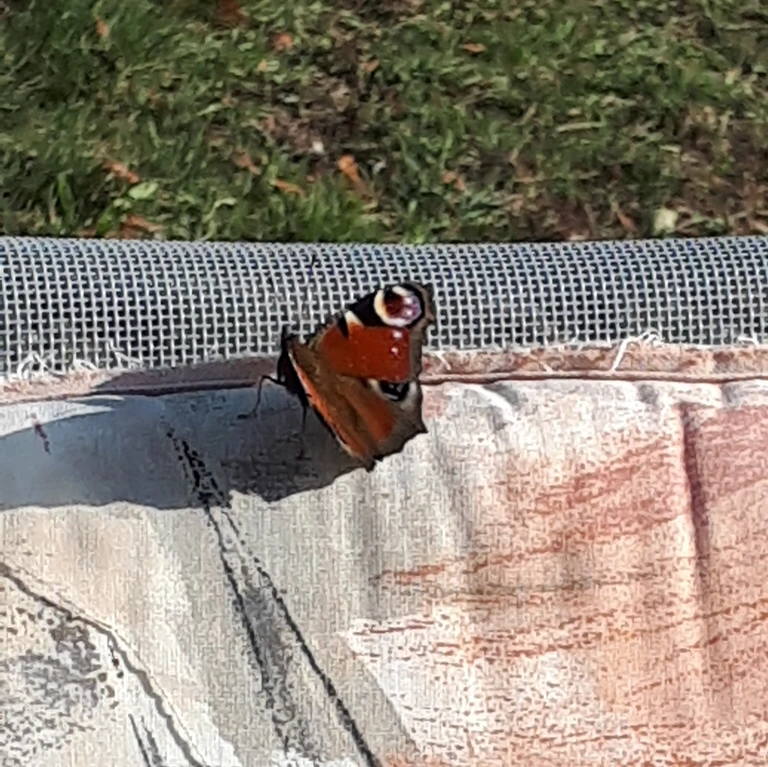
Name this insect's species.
Aglais io
